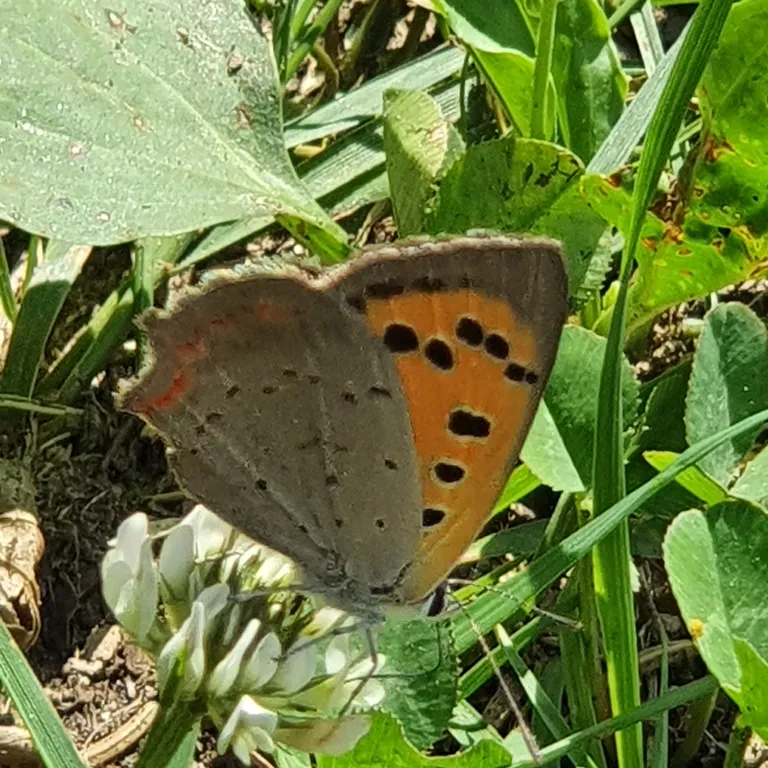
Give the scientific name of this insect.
Lycaena phlaeas
